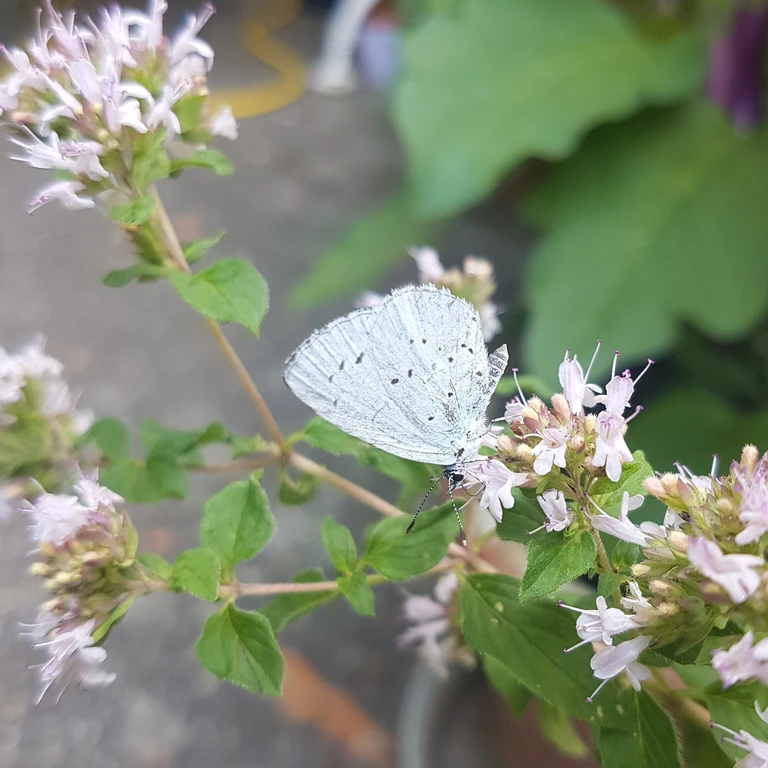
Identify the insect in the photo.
Celastrina argiolus
